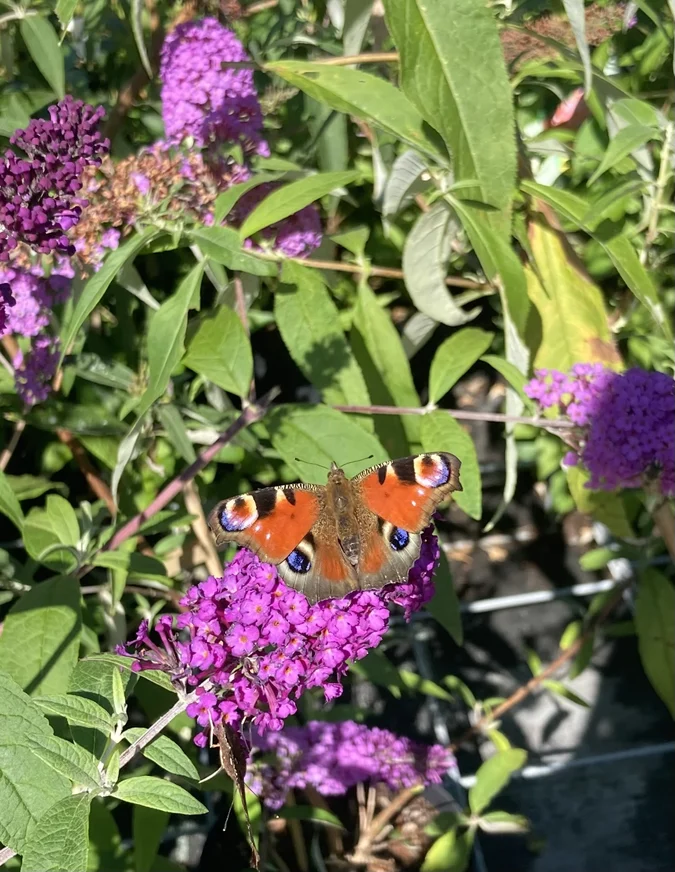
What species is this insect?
Aglais io
